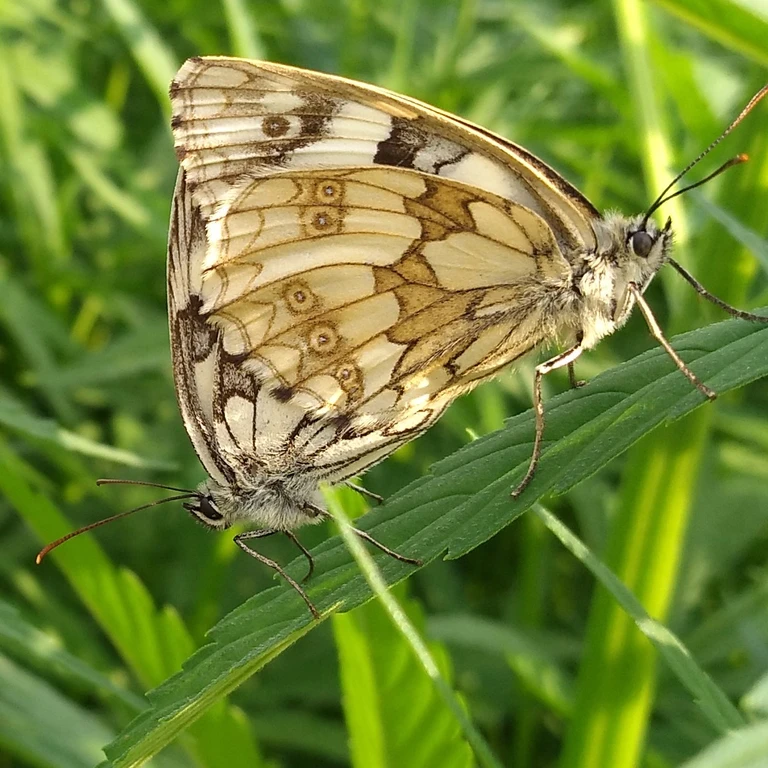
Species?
Melanargia galathea
